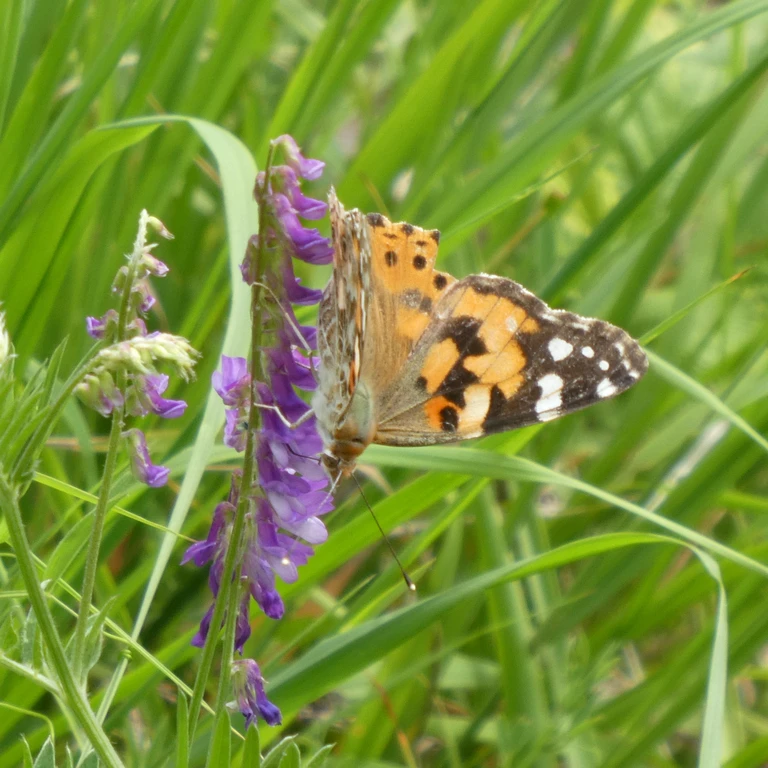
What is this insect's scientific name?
Vanessa cardui
